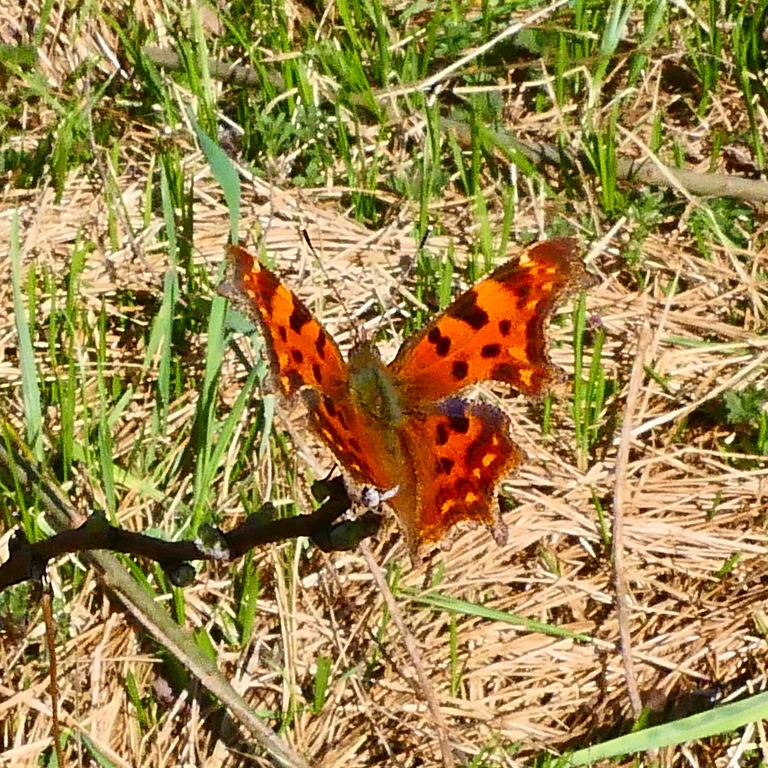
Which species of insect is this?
Polygonia c-album
